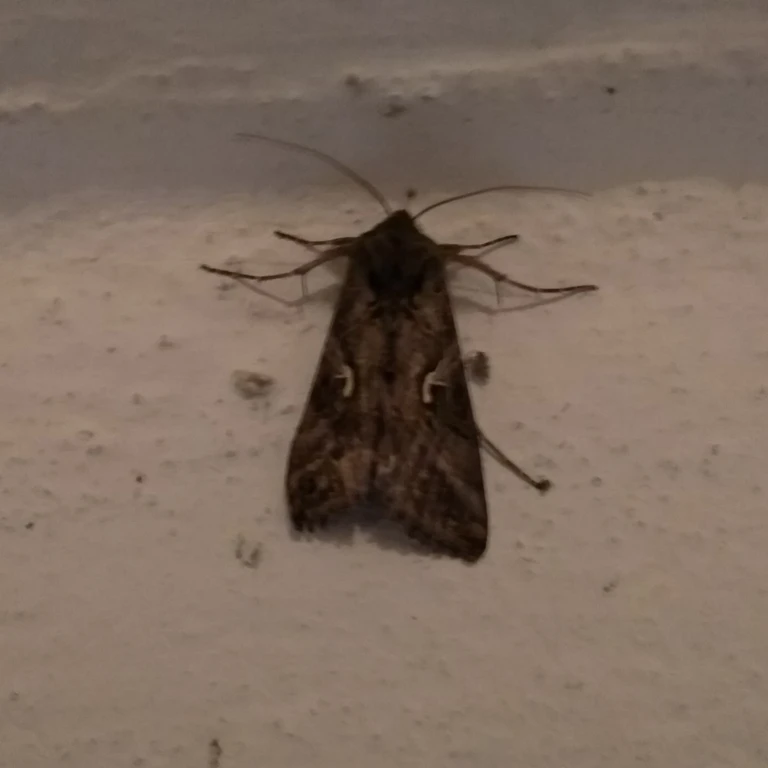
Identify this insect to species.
Autographa gamma
